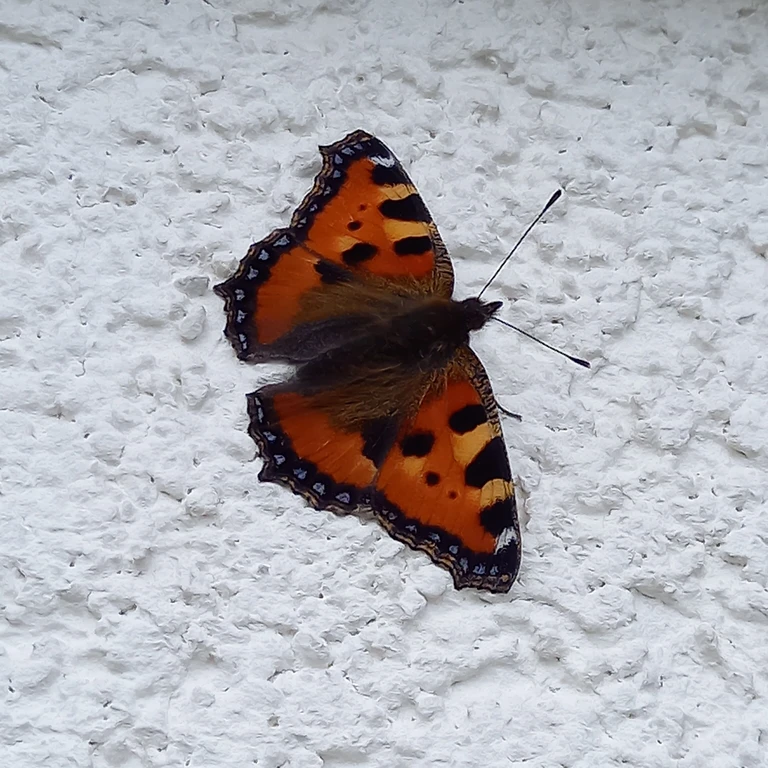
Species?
Aglais urticae
